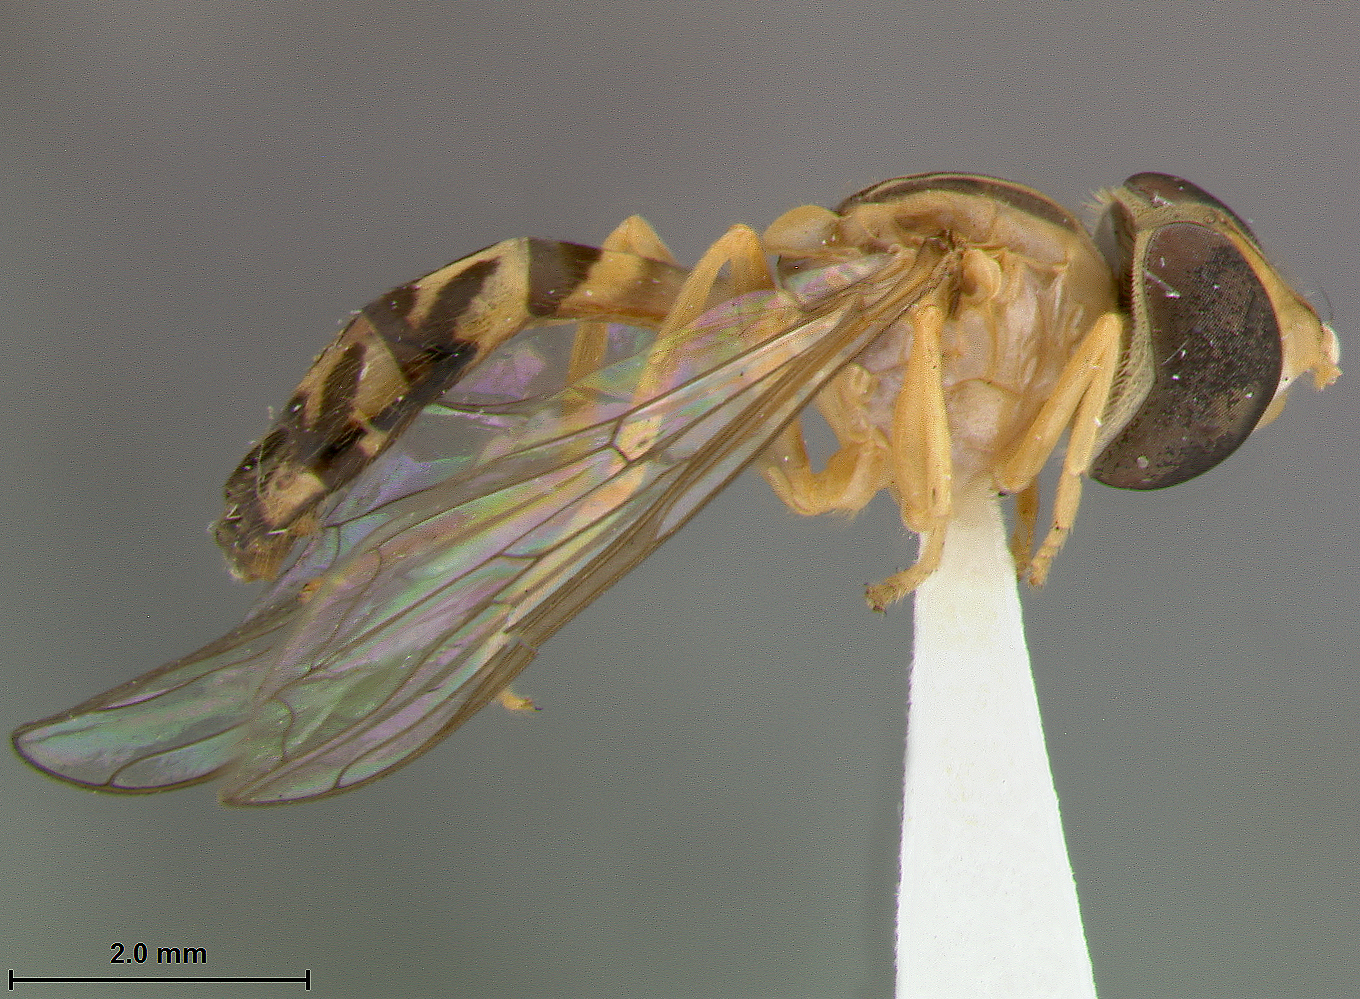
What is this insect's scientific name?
Baccha pumila
